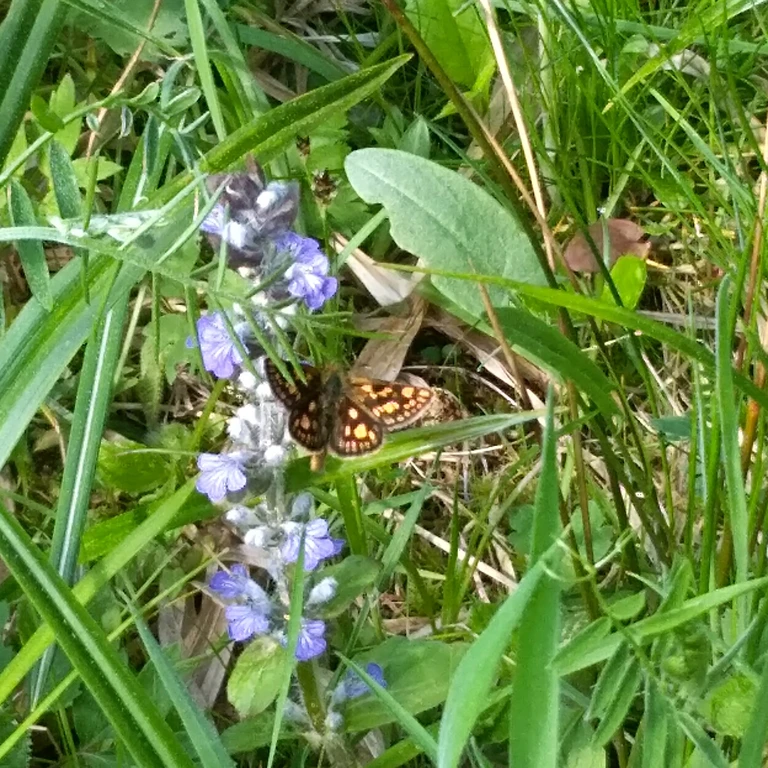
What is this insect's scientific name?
Carterocephalus palaemon
